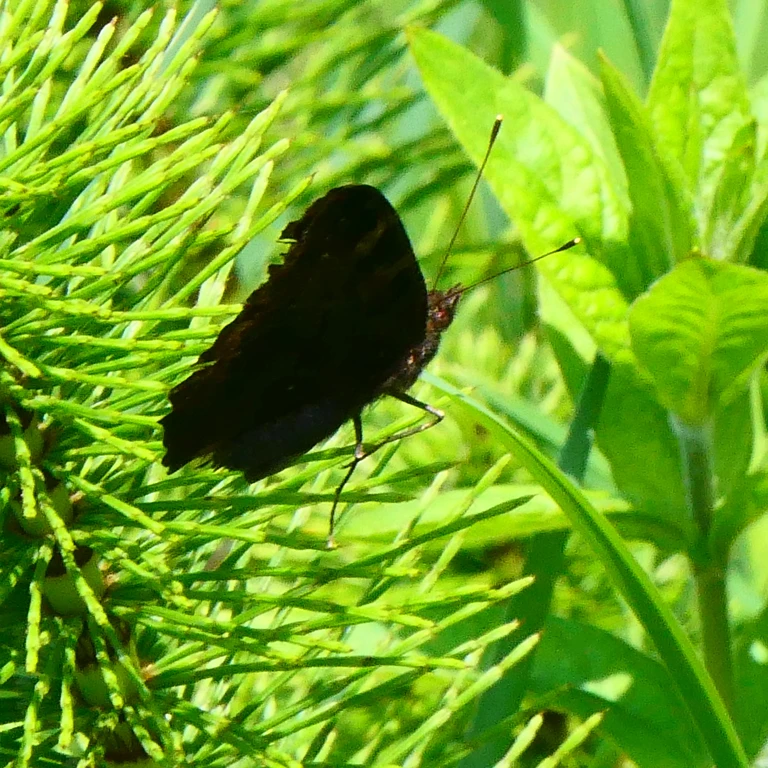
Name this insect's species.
Aglais io
